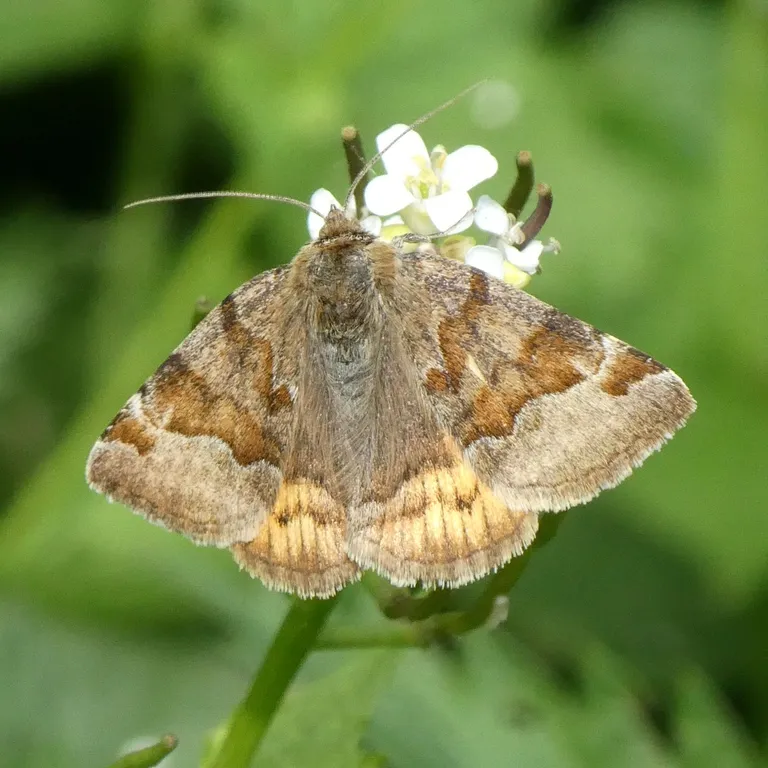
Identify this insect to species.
Euclidia glyphica
